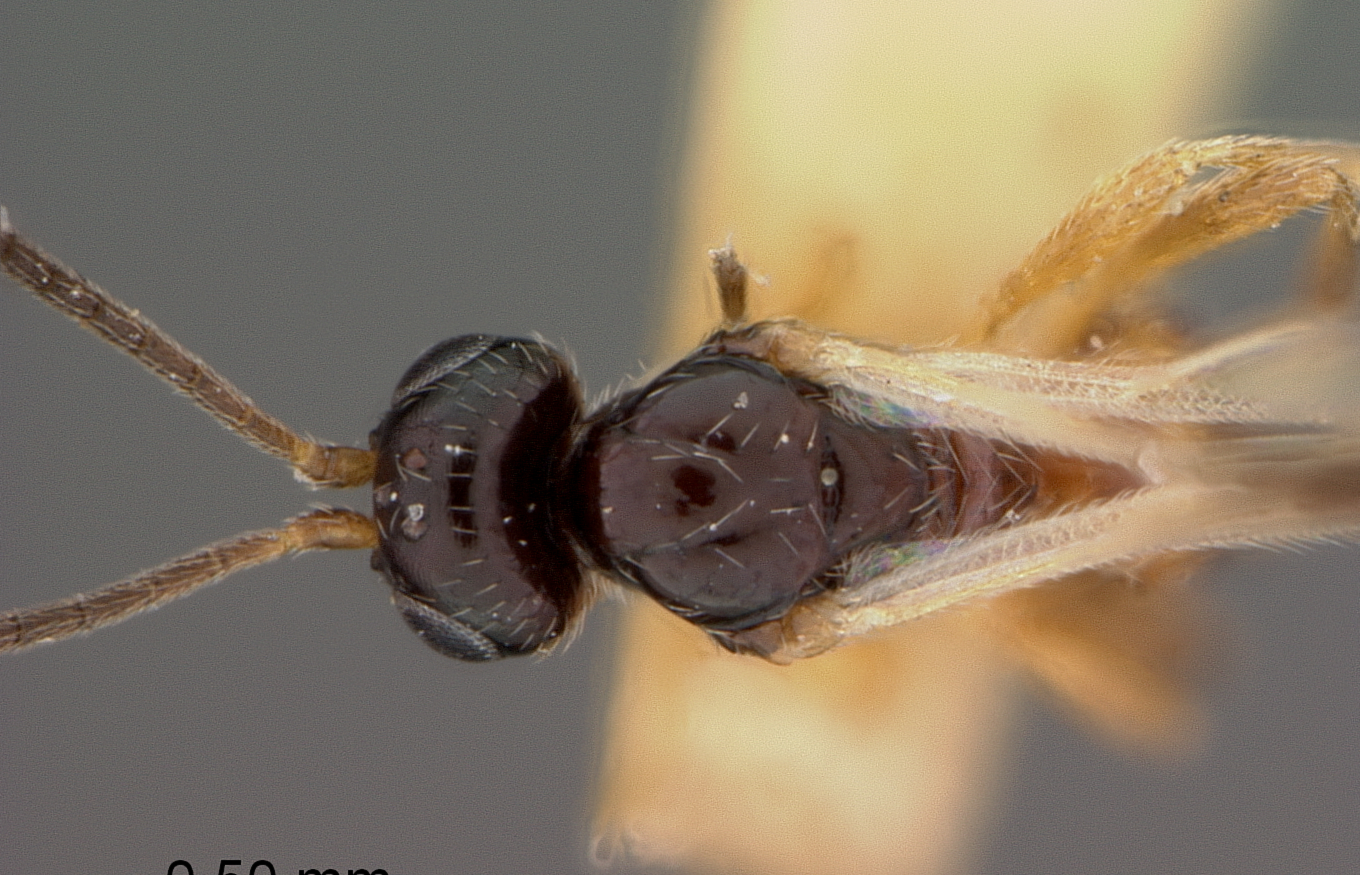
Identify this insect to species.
Gnaptodon bicolor
